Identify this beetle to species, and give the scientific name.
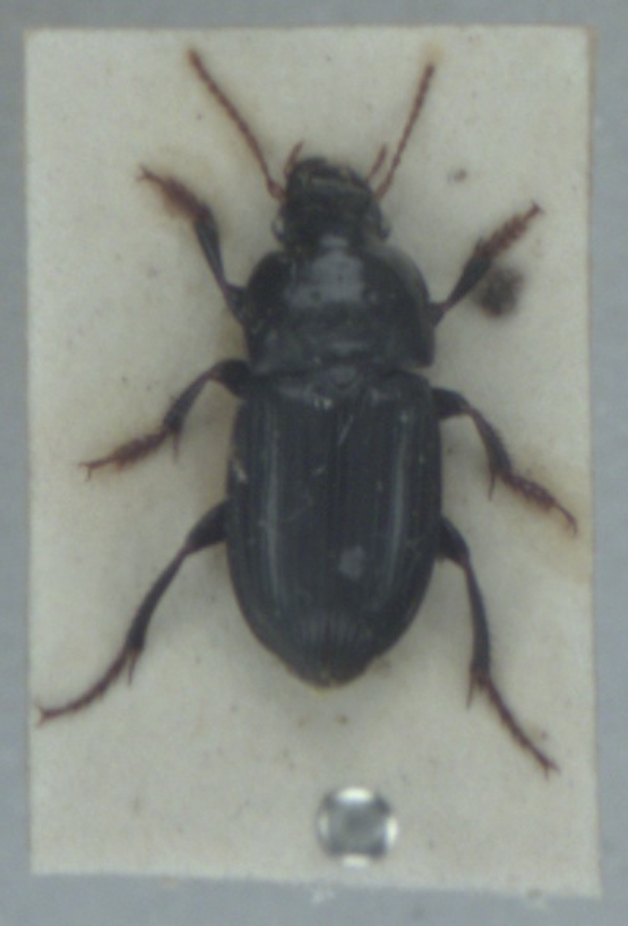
Harpalus tardus
